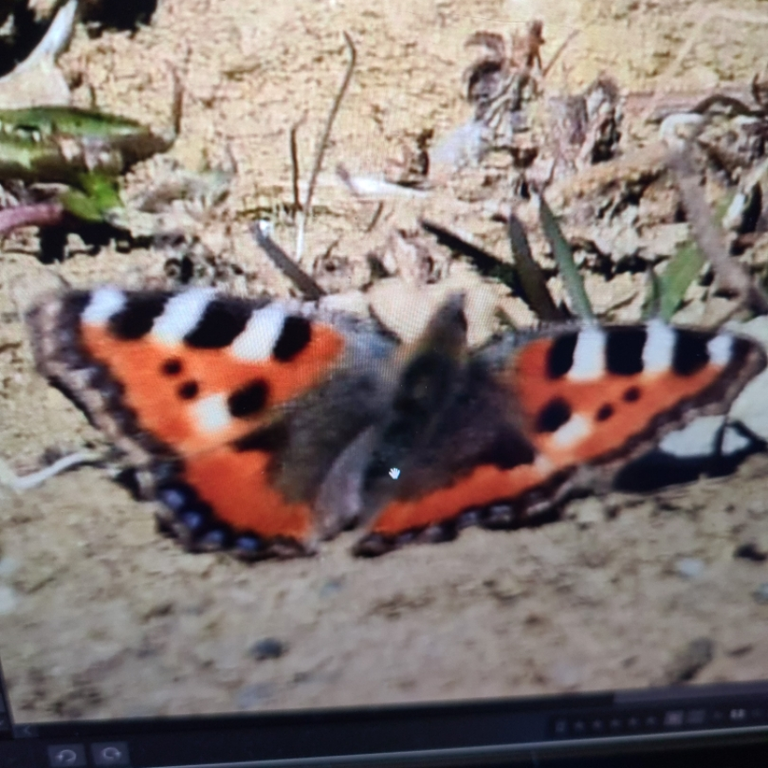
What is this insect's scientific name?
Aglais urticae
